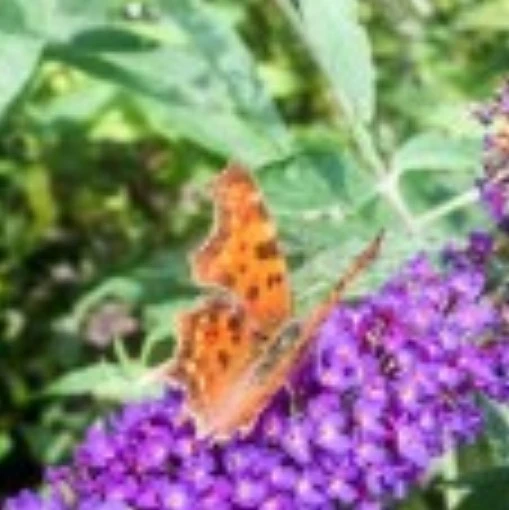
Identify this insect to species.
Polygonia c-album
